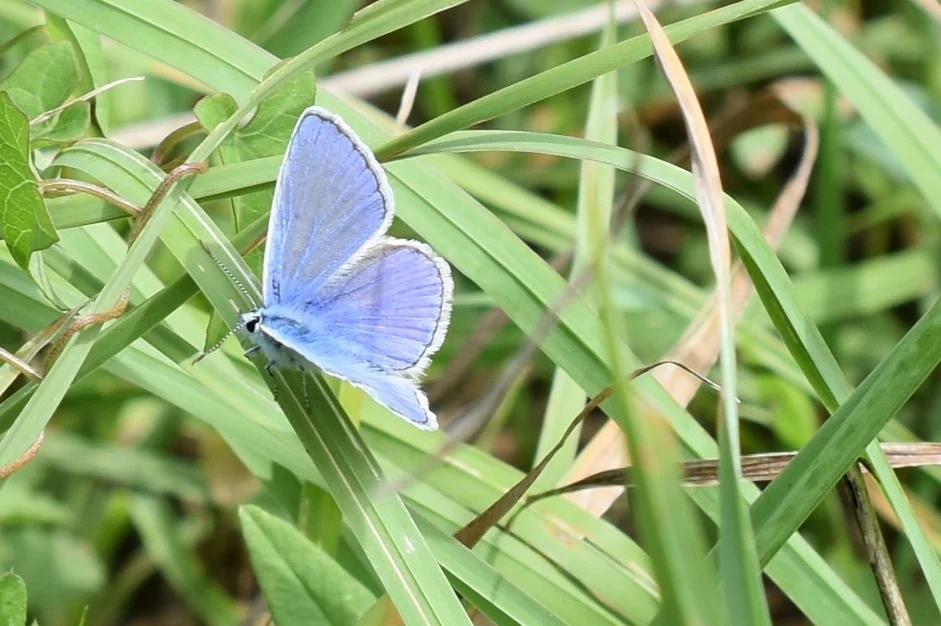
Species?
Polyommatus icarus
